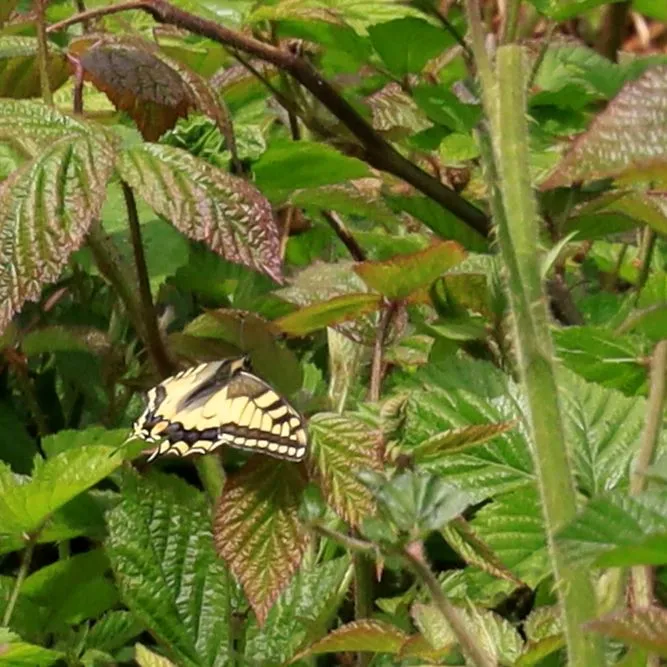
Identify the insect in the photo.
Papilio machaon
